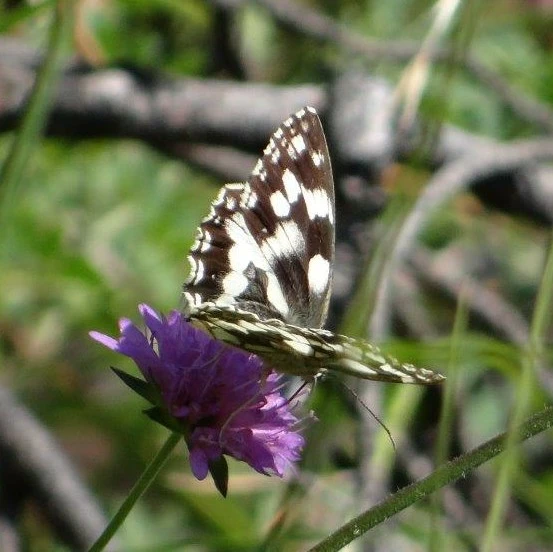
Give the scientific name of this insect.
Melanargia galathea
